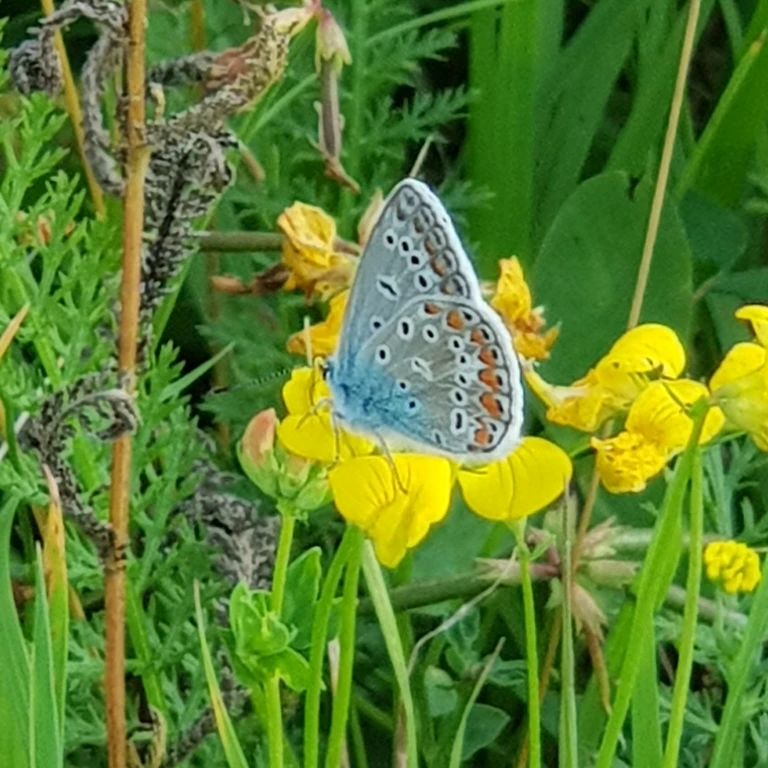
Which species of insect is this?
Polyommatus icarus
